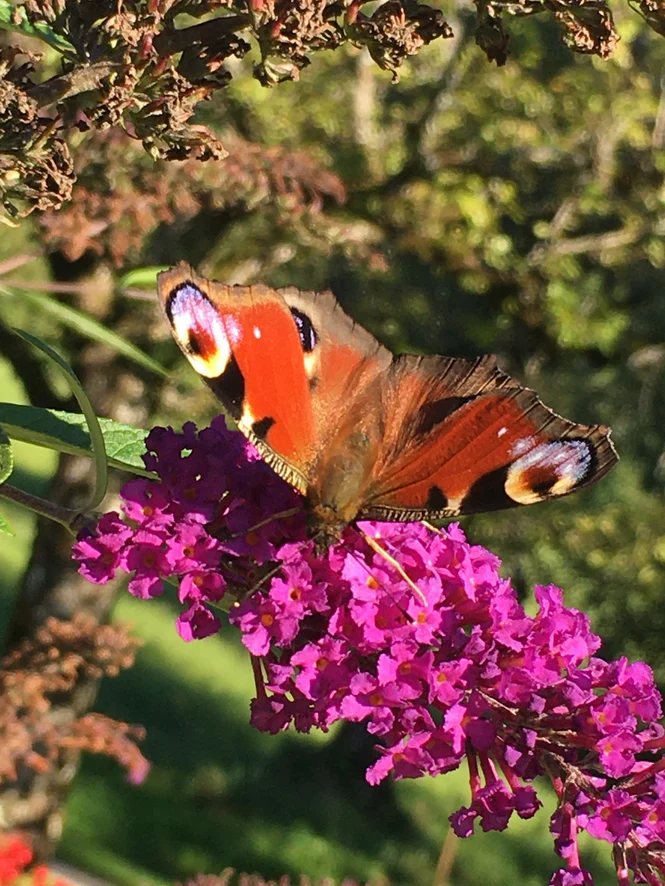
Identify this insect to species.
Aglais io
